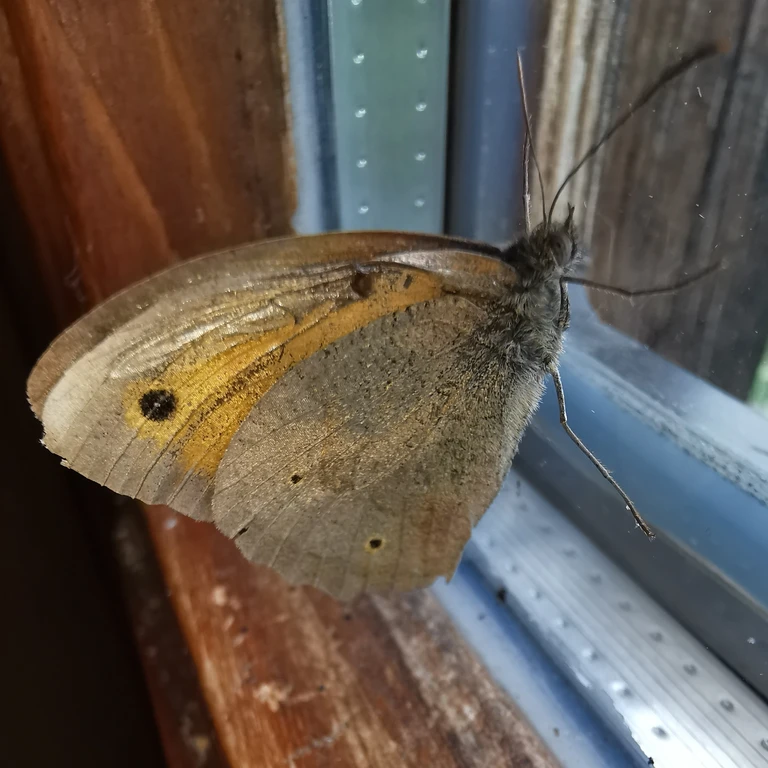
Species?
Maniola jurtina
